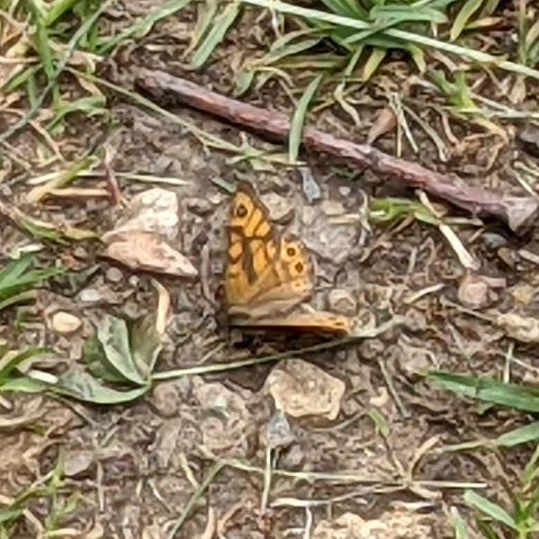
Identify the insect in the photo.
Lasiommata megera (also Pararge megera)
